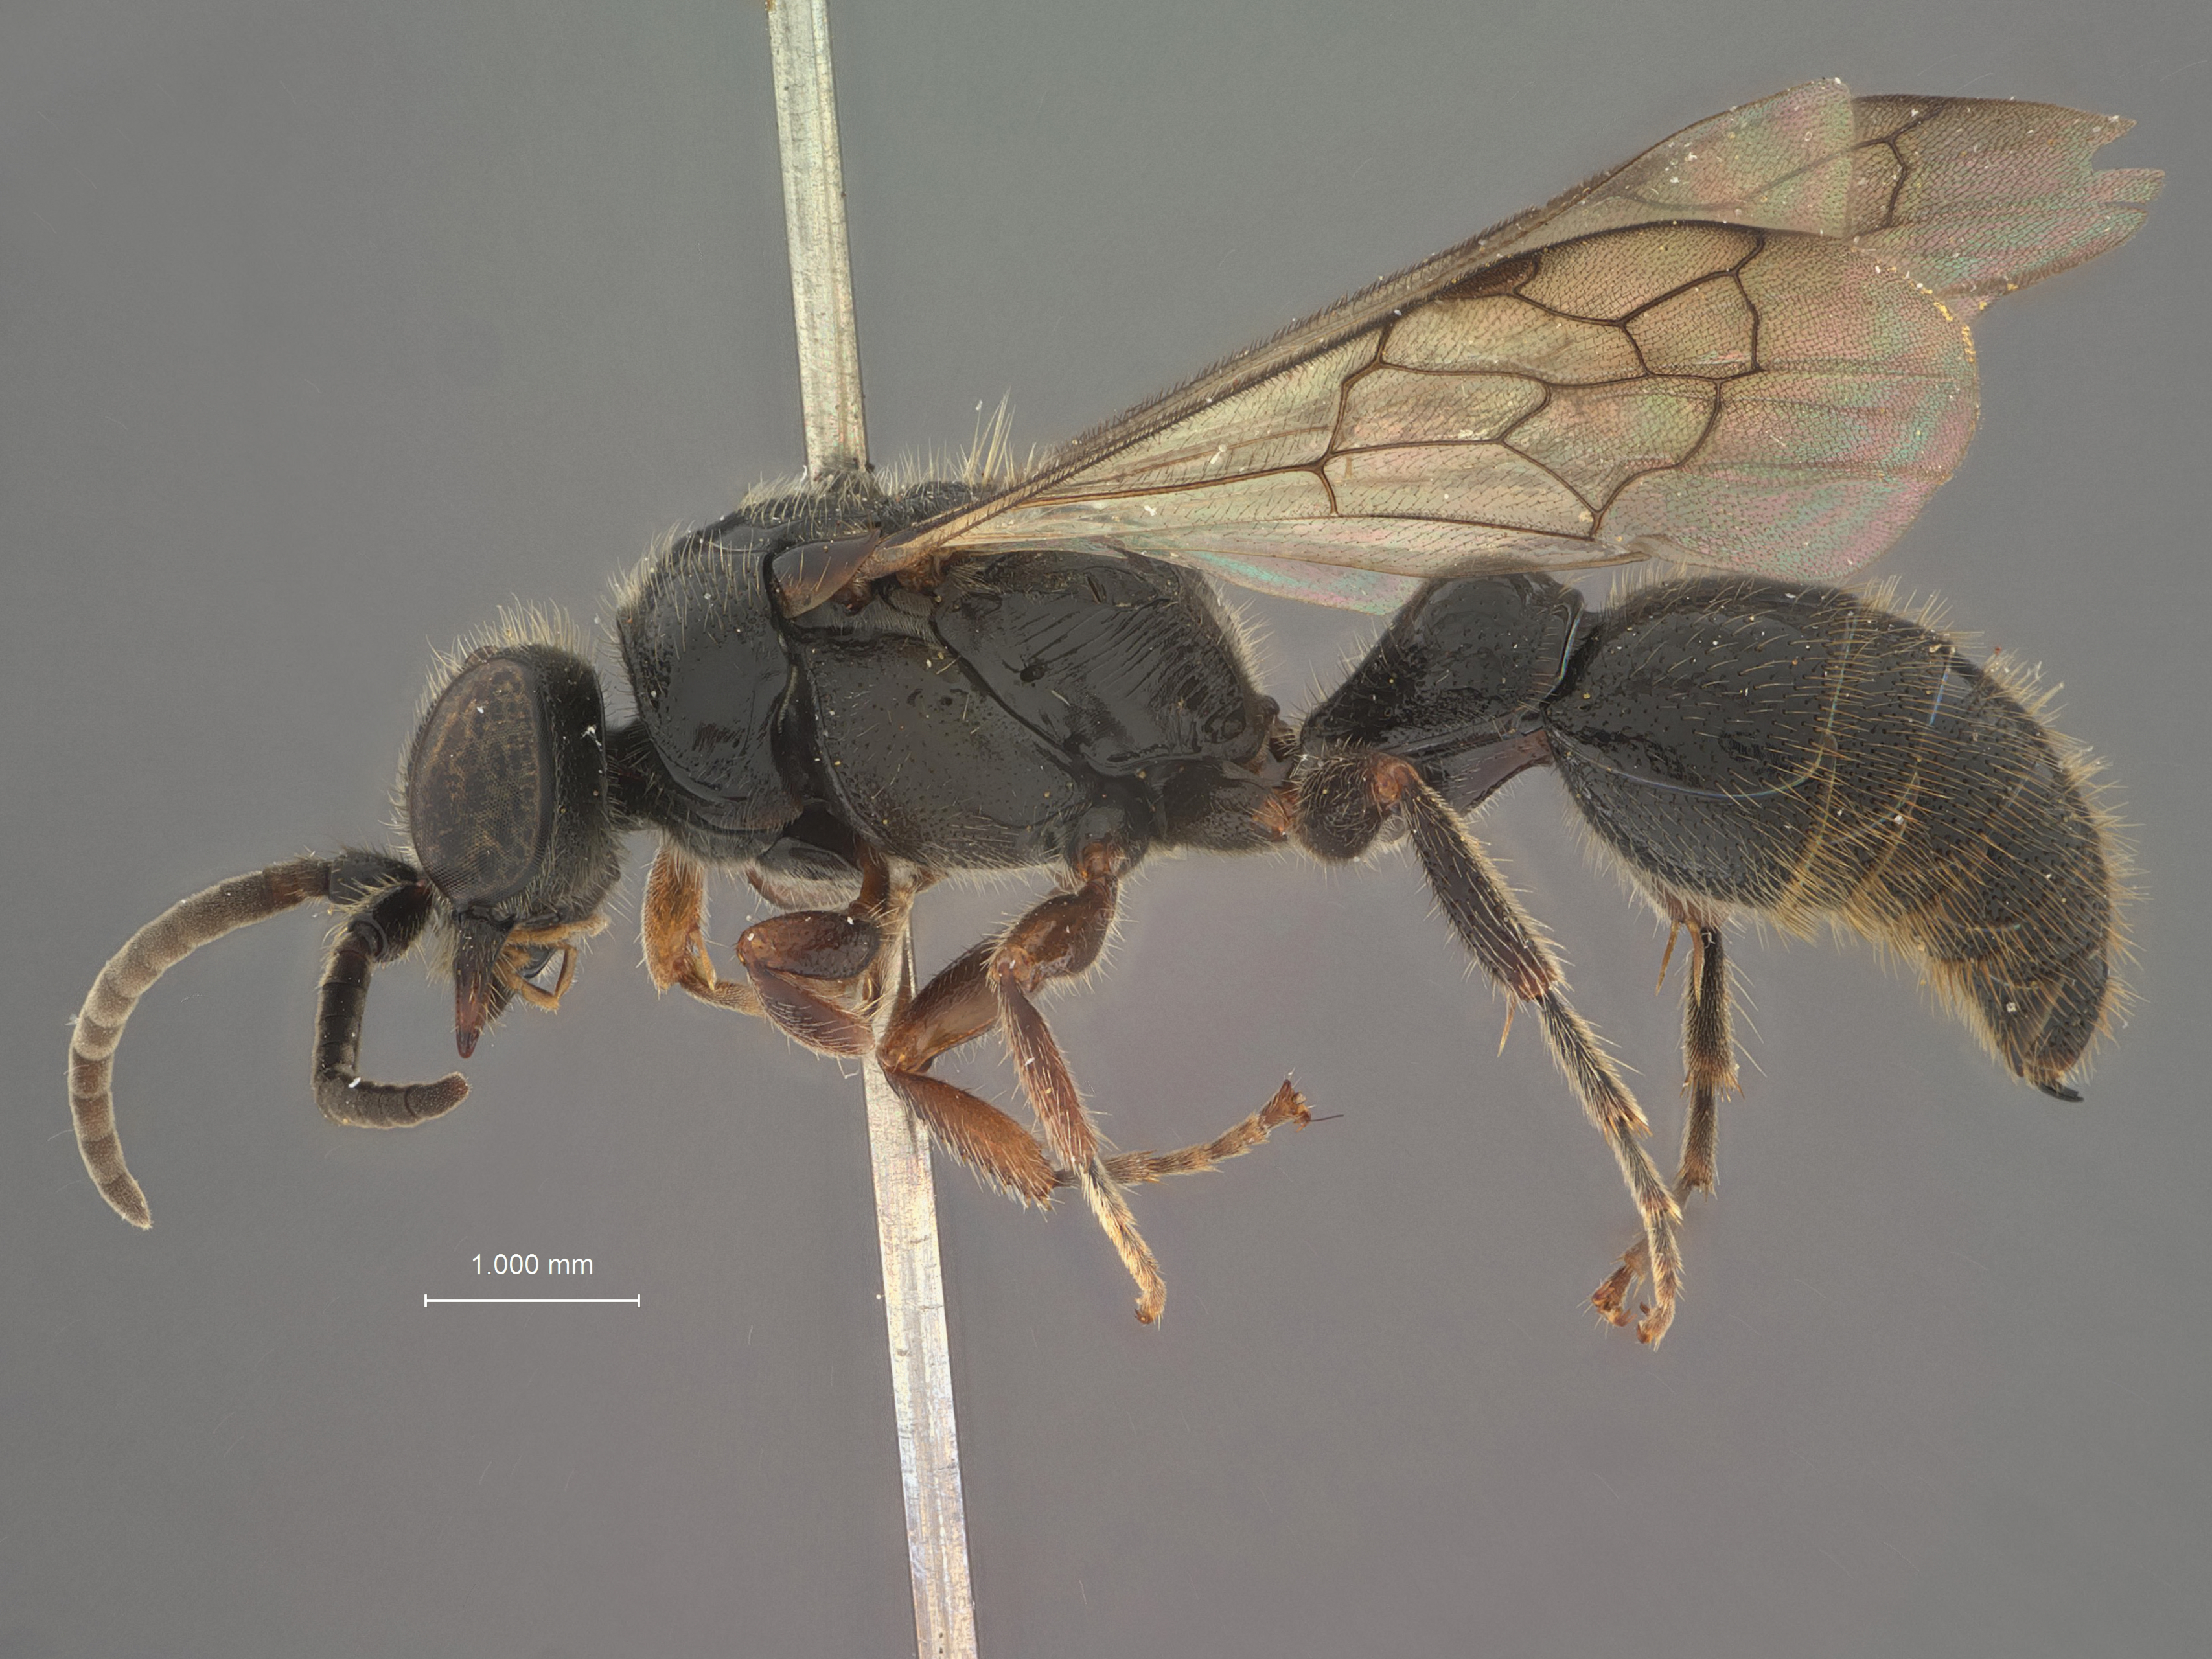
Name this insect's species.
Tiphia changi
